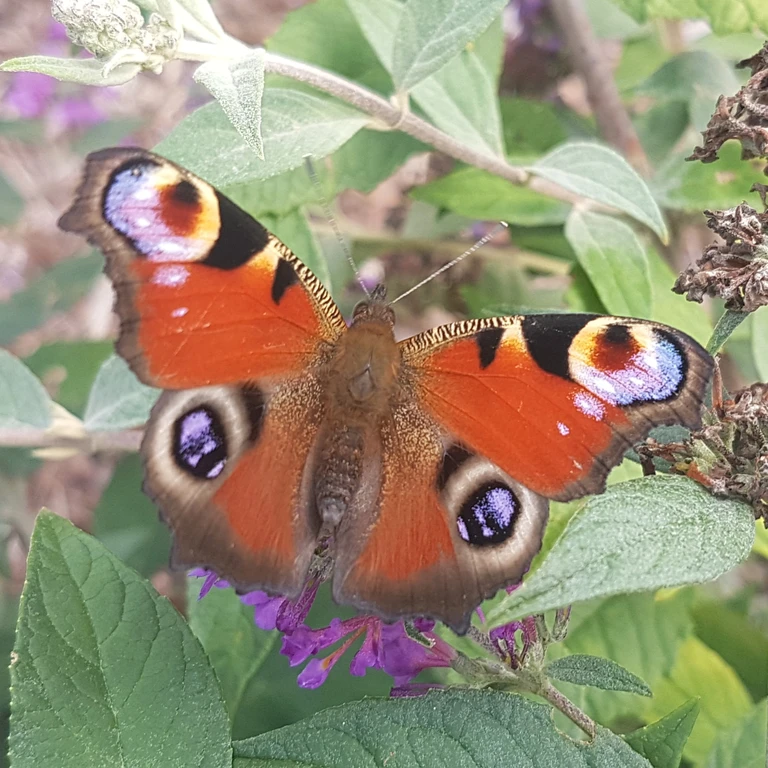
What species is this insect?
Aglais io
